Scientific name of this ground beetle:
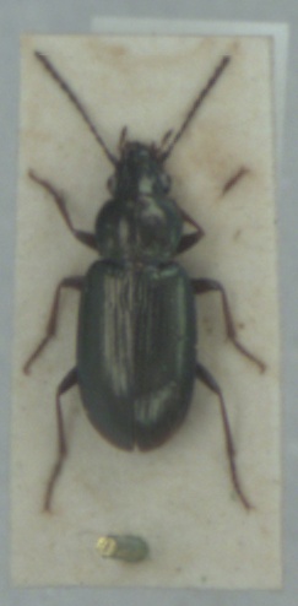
Pogonus chalceus
